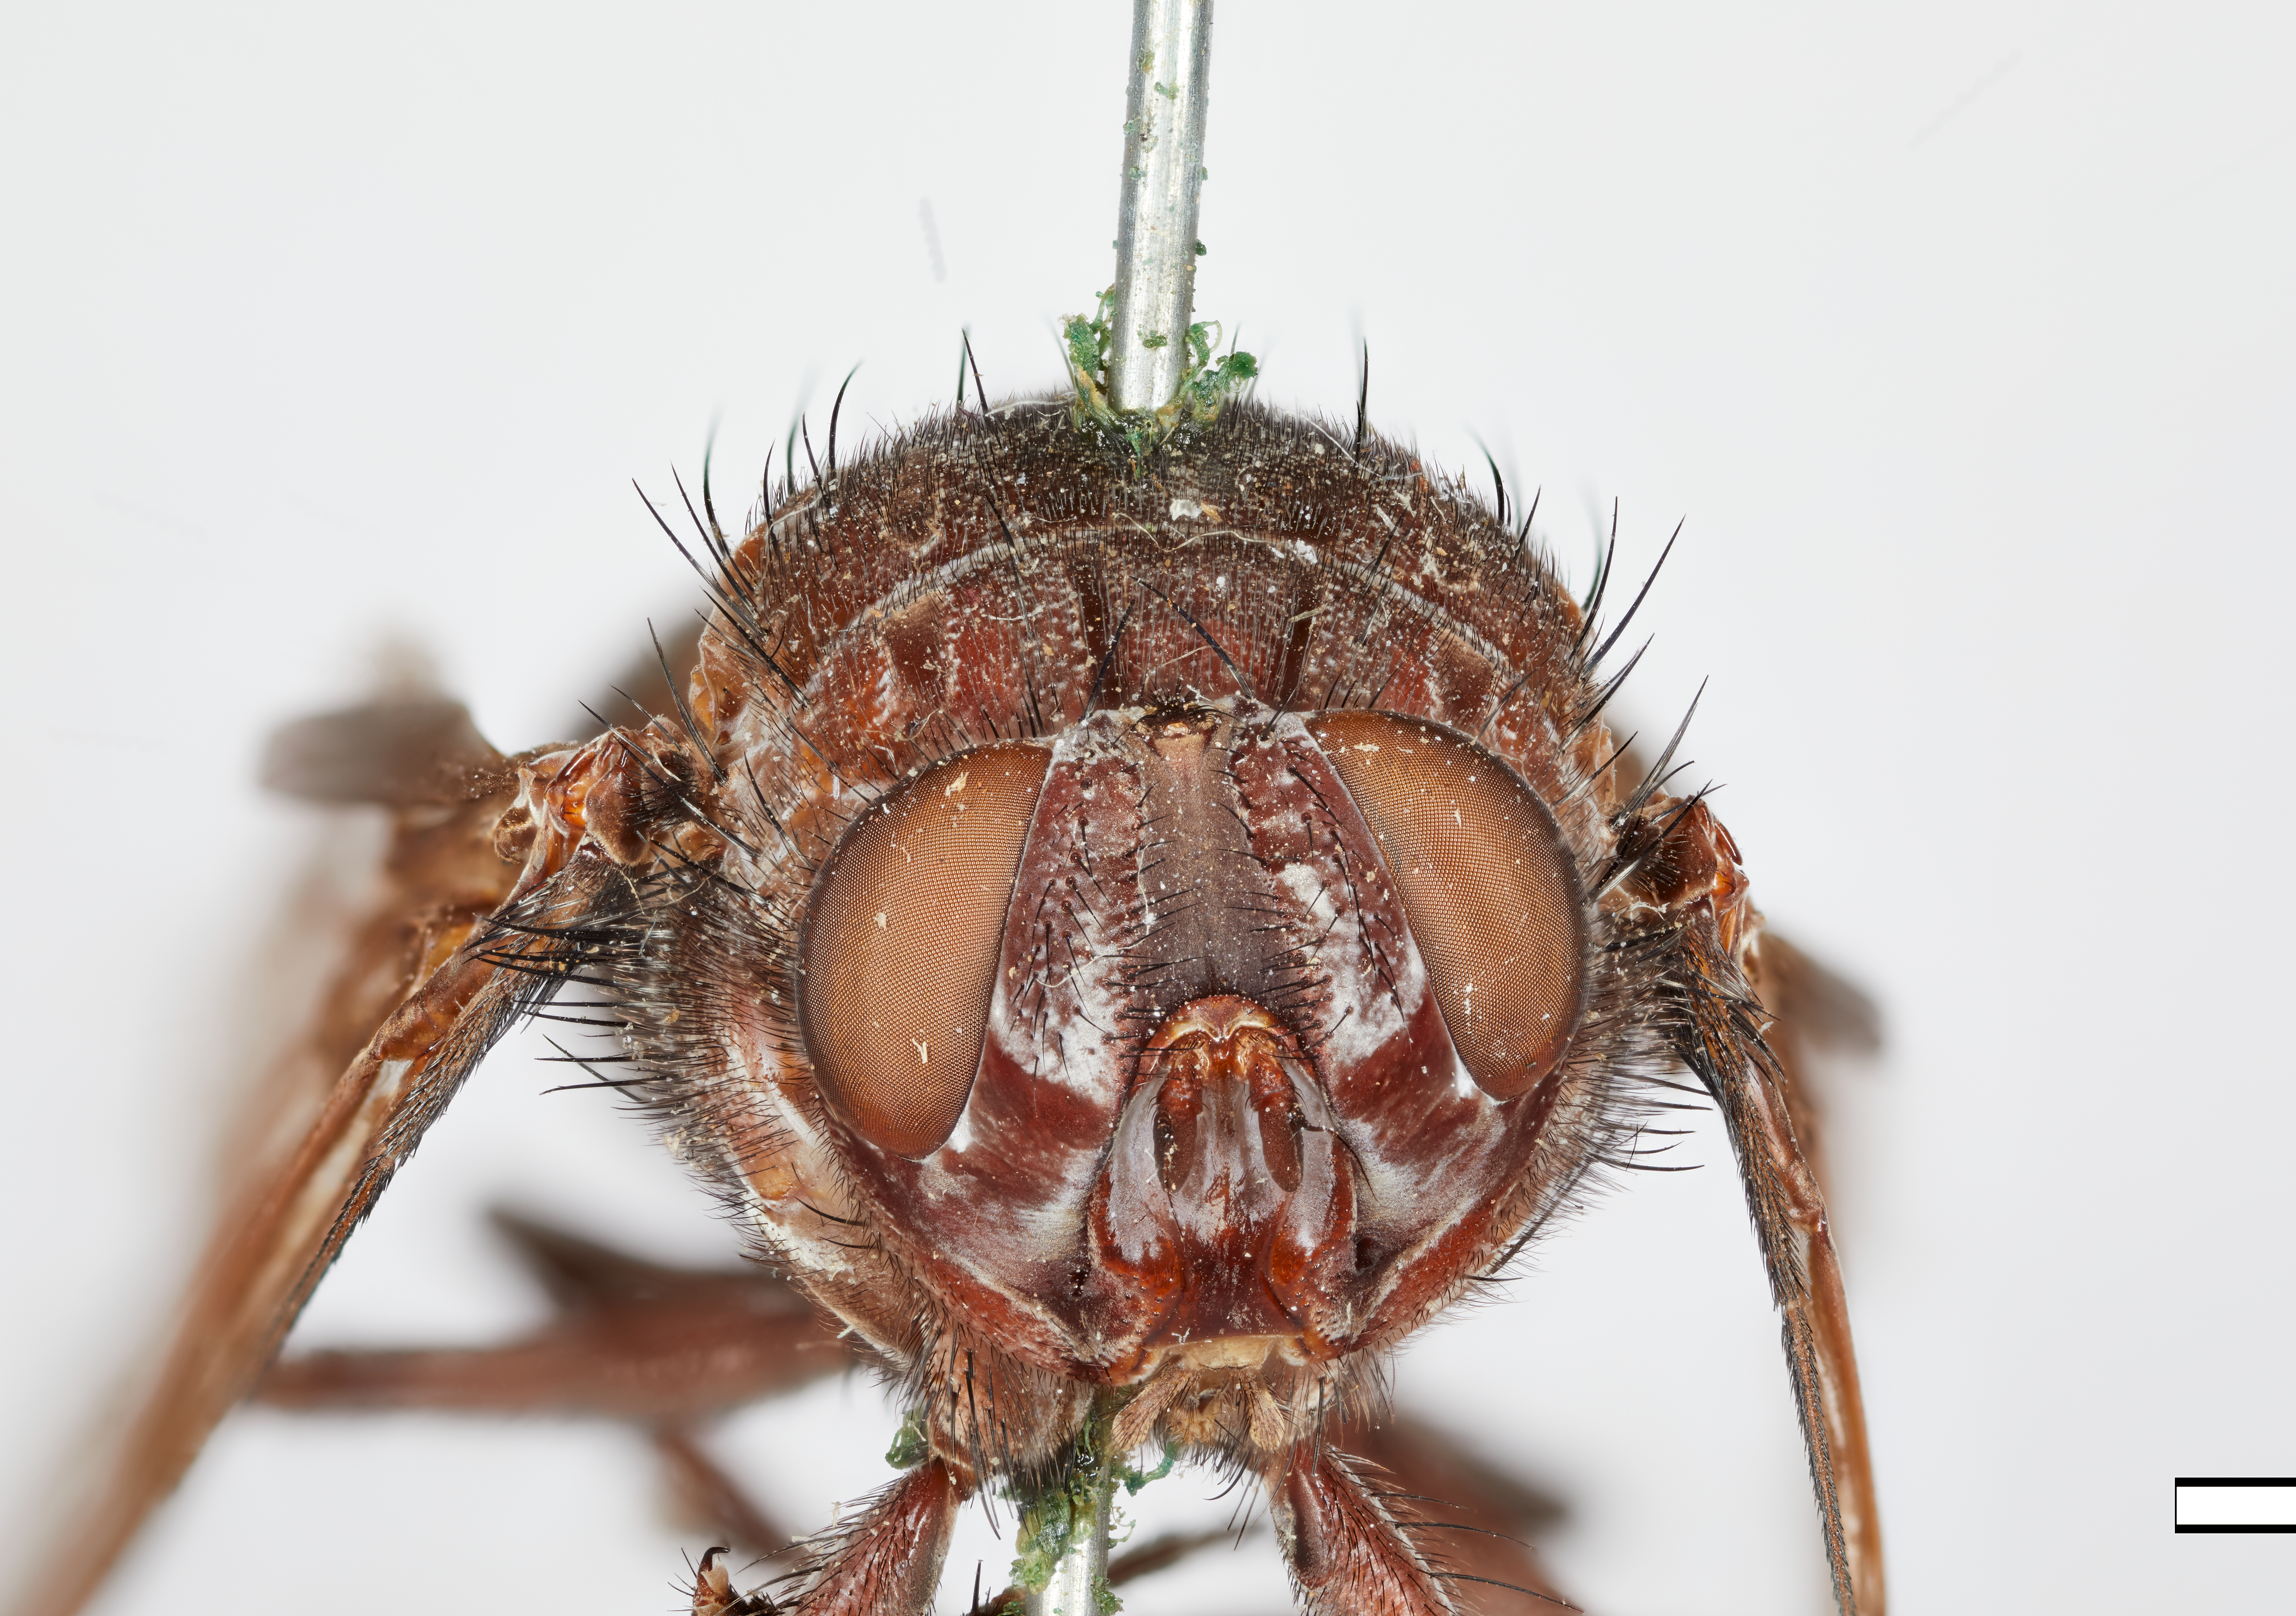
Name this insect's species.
Trixodes obesa
